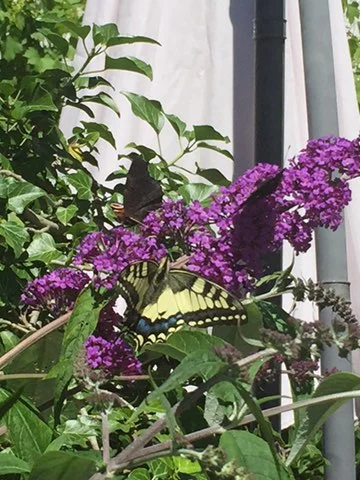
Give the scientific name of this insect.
Papilio machaon
